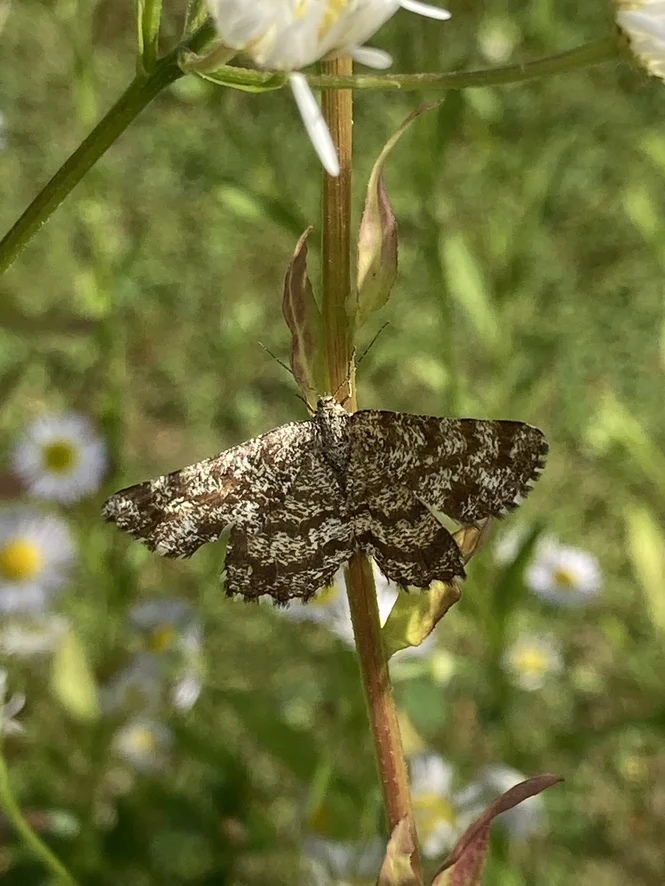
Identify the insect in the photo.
Ematurga atomaria
